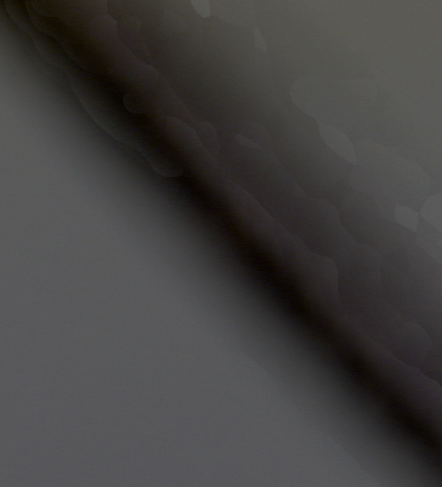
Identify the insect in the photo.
Aedes albopictus
